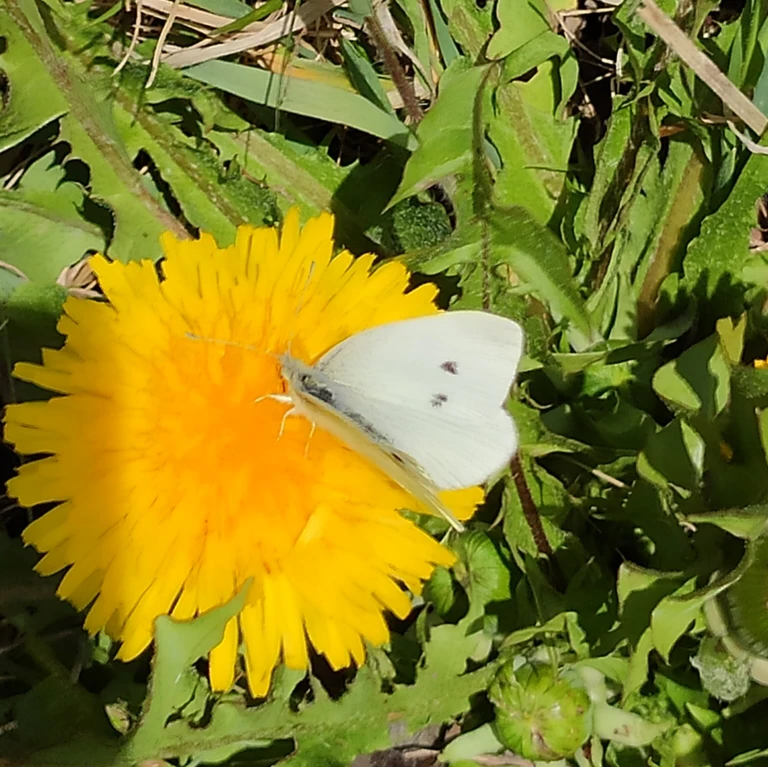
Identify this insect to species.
Pieris rapae
